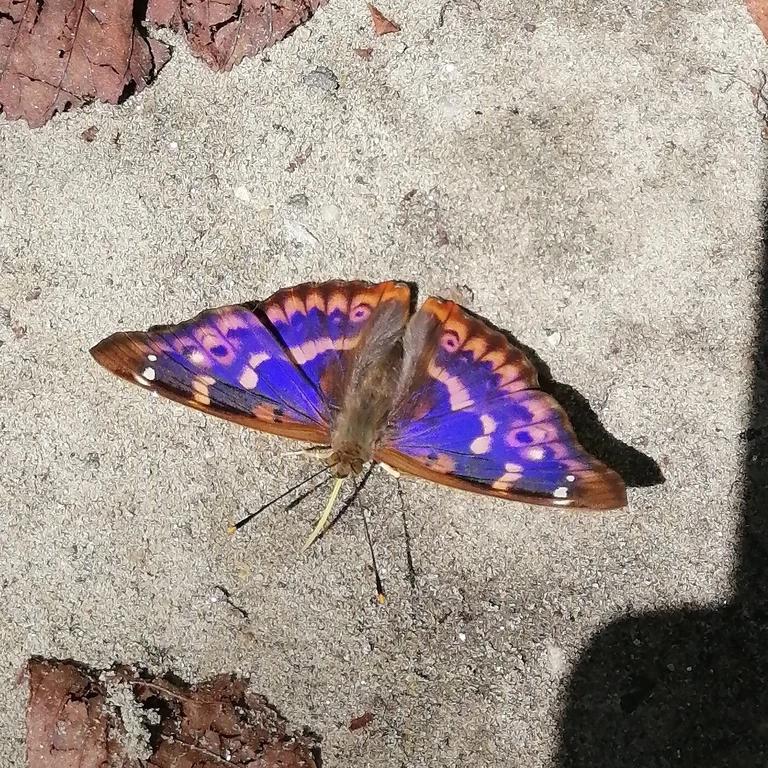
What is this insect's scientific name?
Apatura ilia
